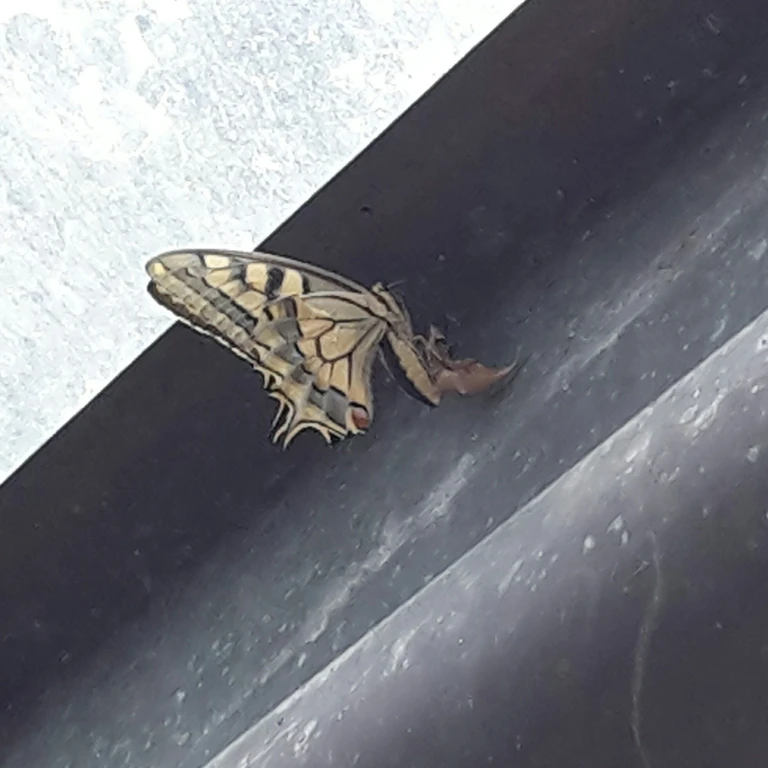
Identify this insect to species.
Papilio machaon
